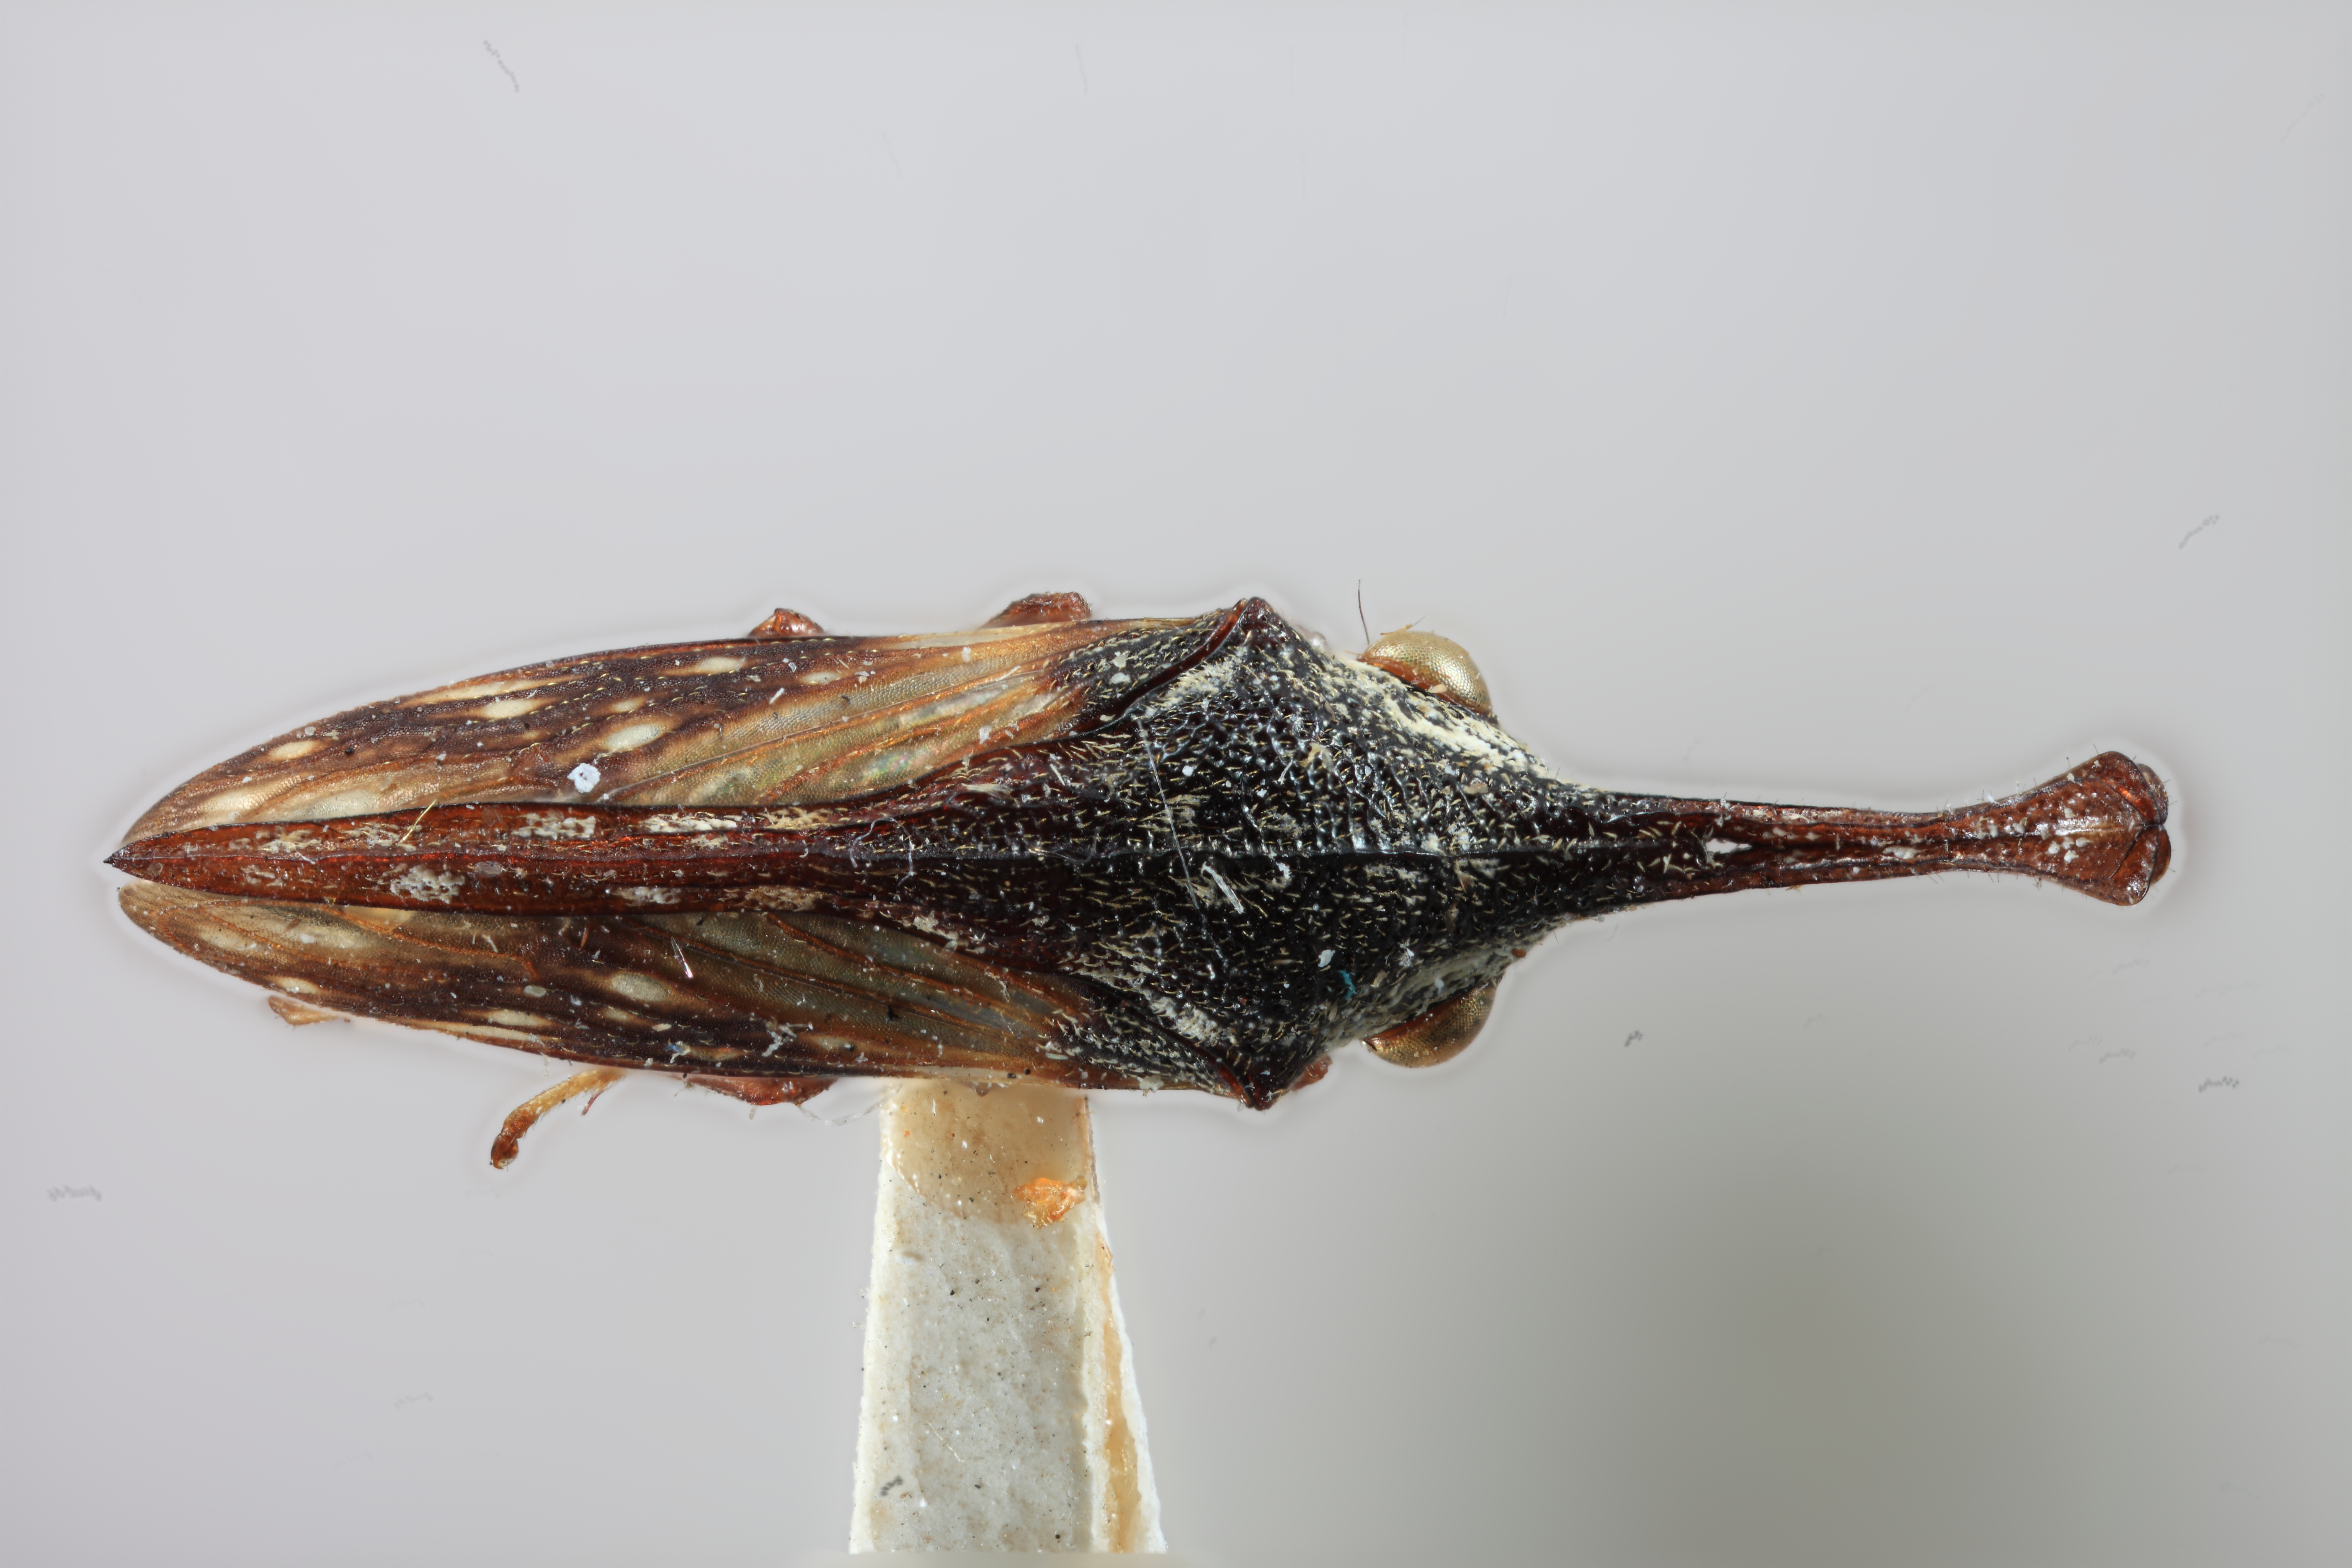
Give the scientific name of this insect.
Orekthophora cornuta
